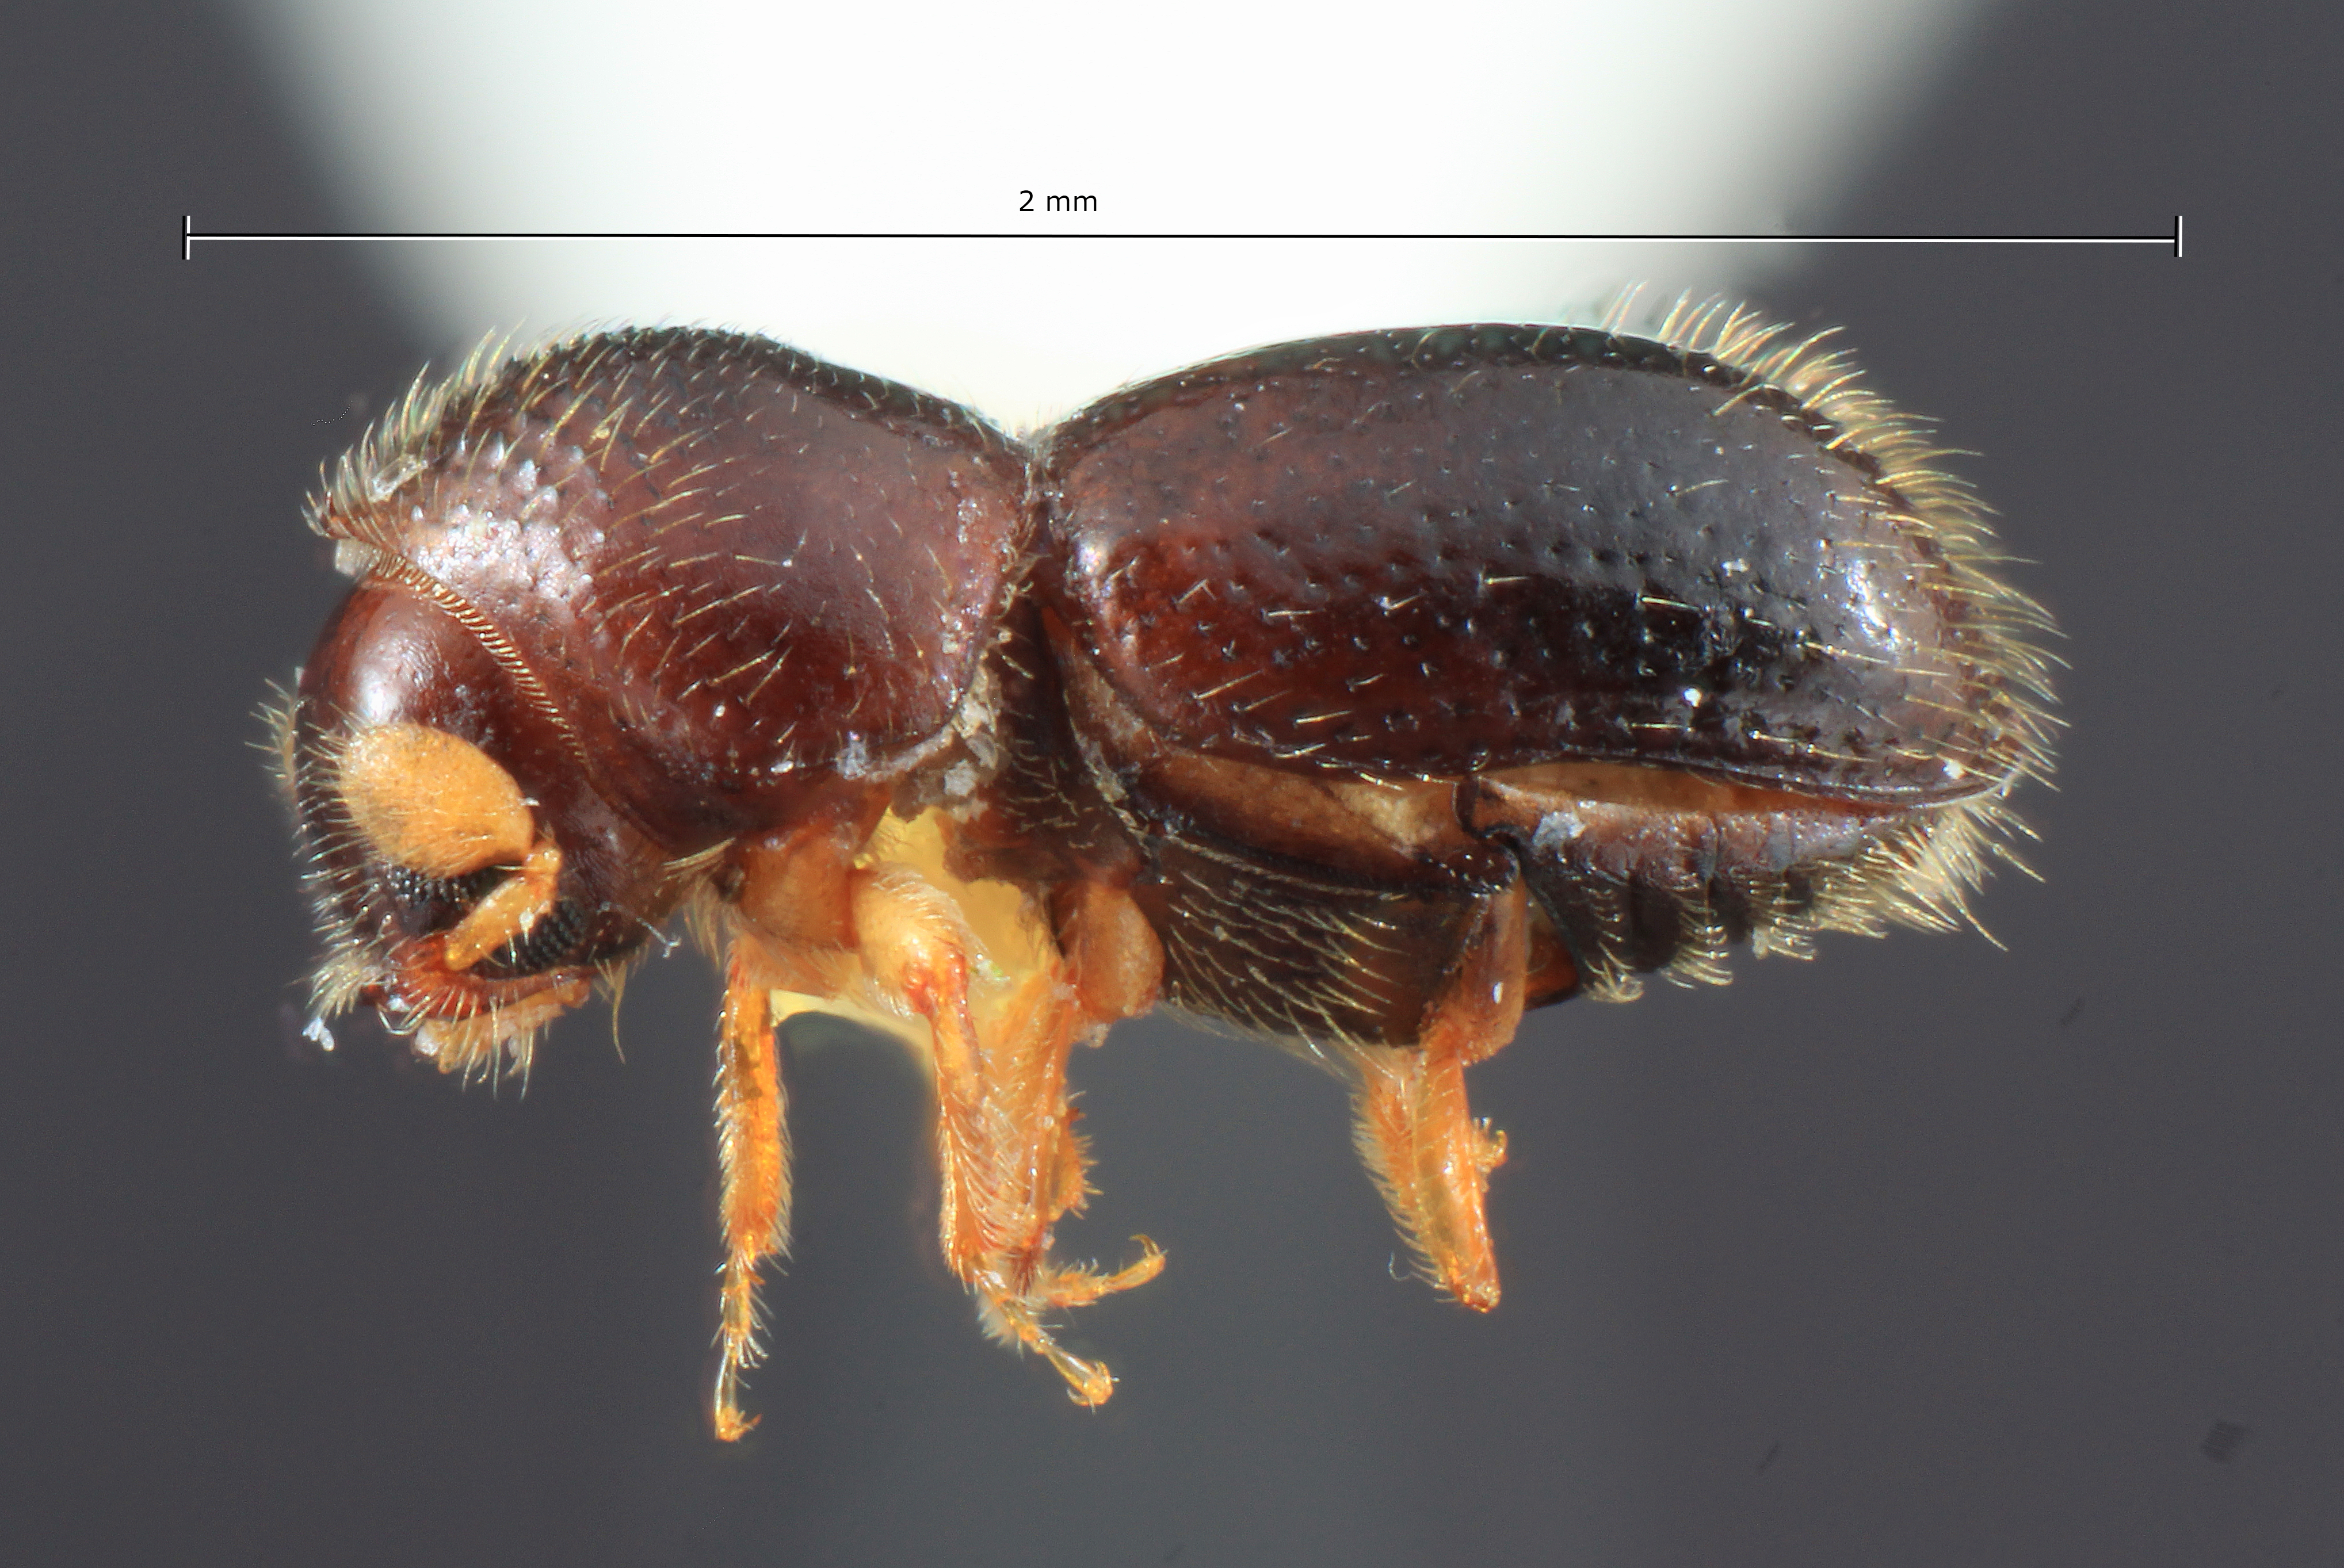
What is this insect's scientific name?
Corthyloxiphus aztecus
